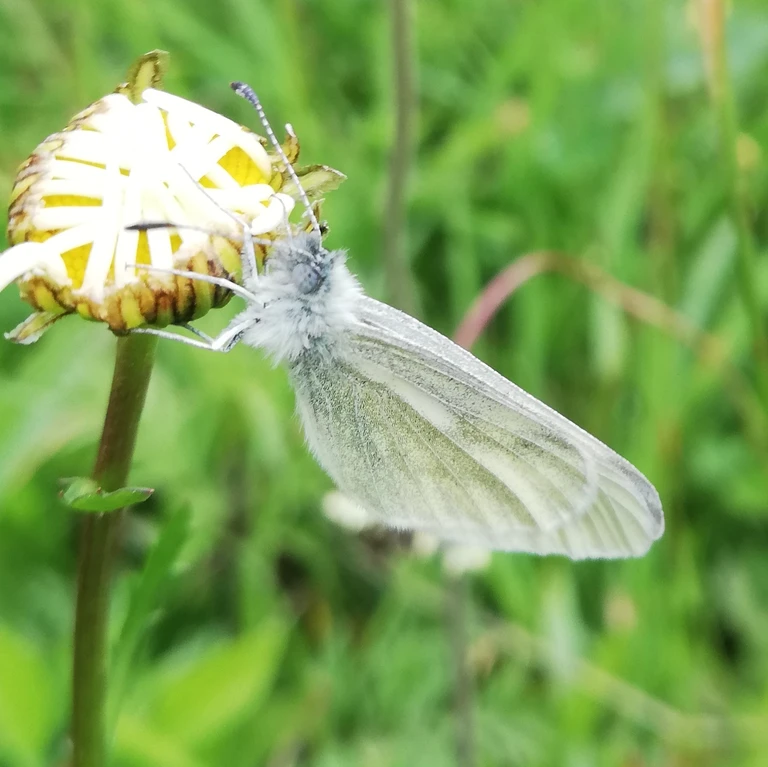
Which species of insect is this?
Leptidea sinapis/juvernica
